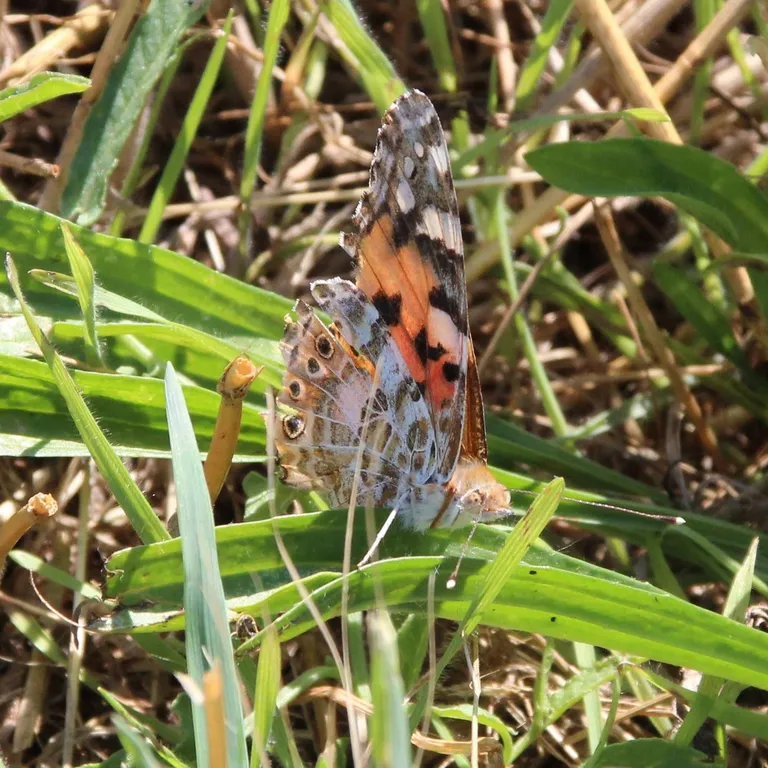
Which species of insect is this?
Vanessa cardui
